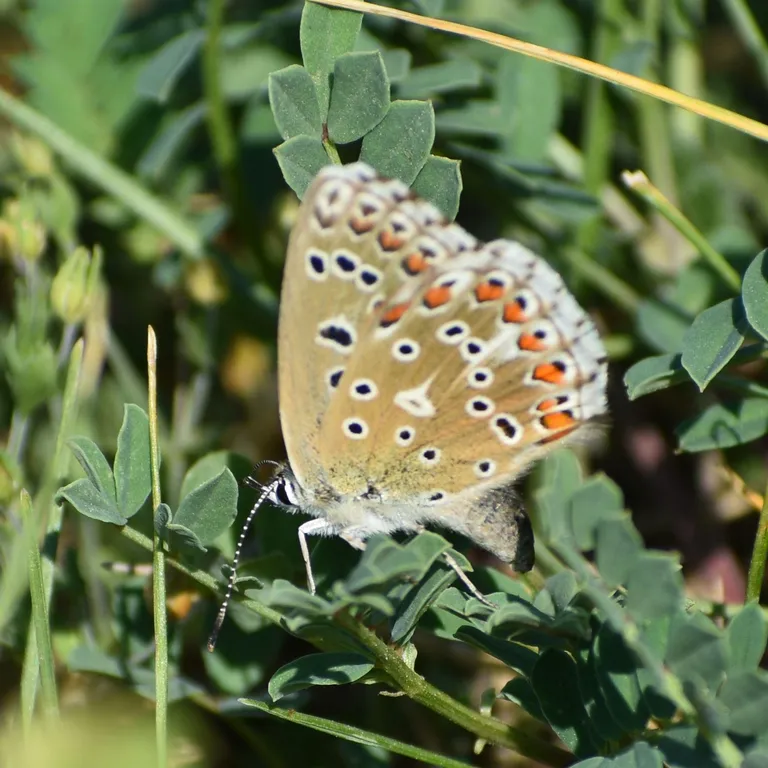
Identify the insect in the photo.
Lysandra bellargus
